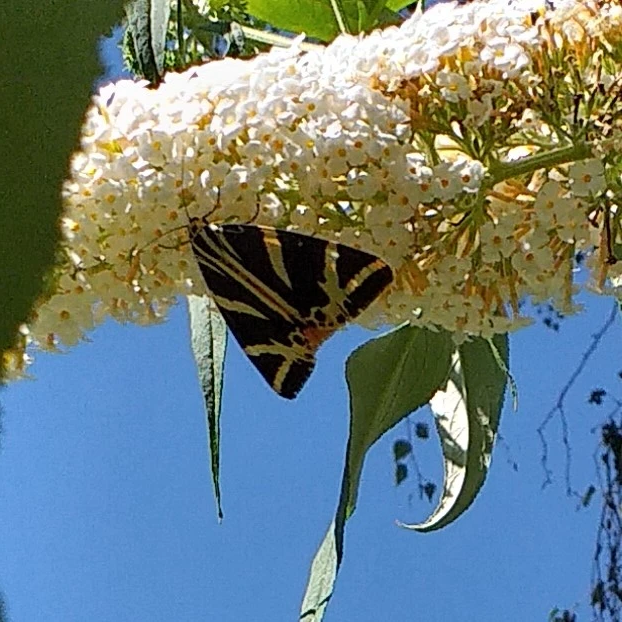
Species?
Euplagia quadripunctaria
